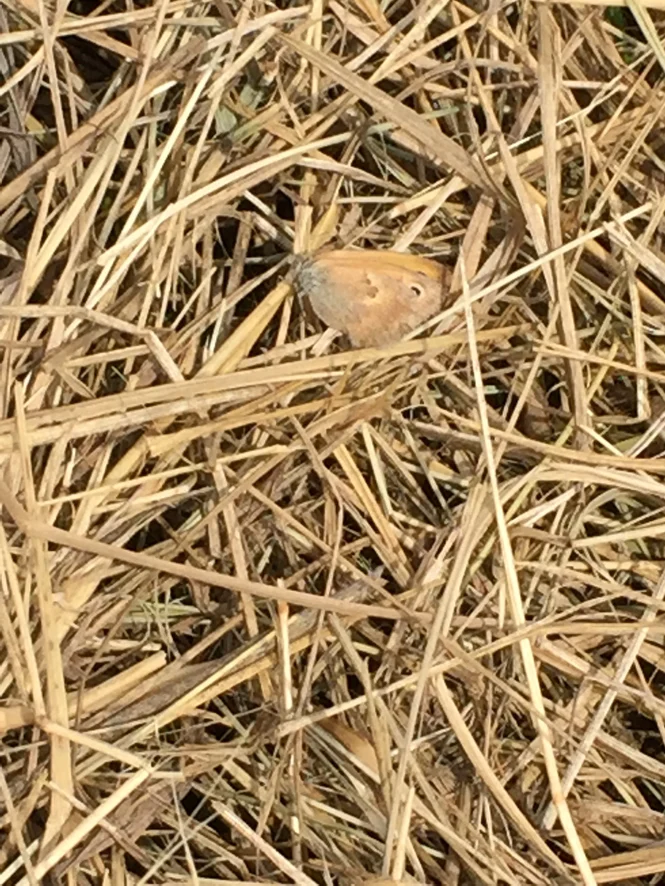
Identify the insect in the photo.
Coenonympha pamphilus
